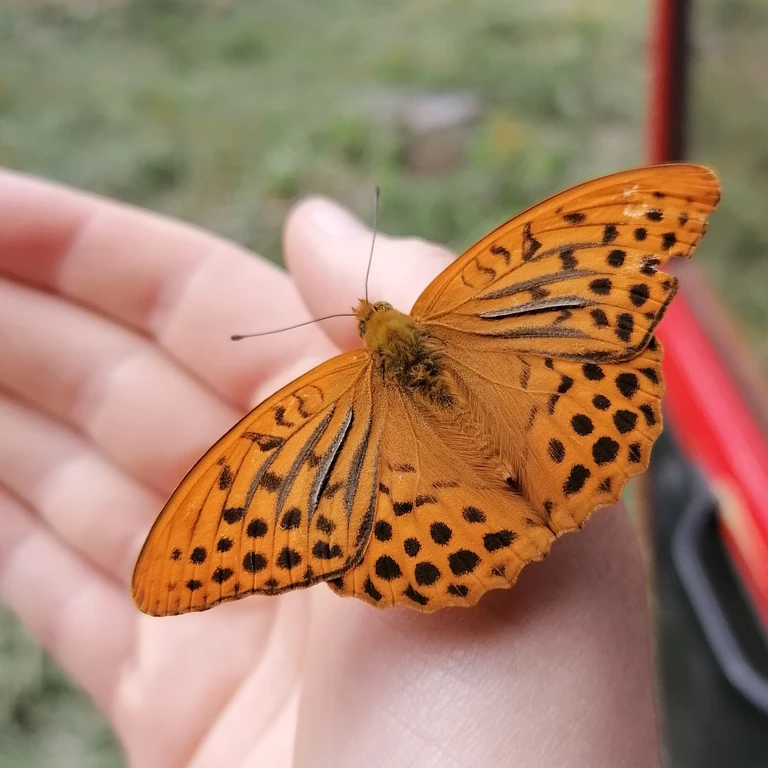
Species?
Argynnis paphia
